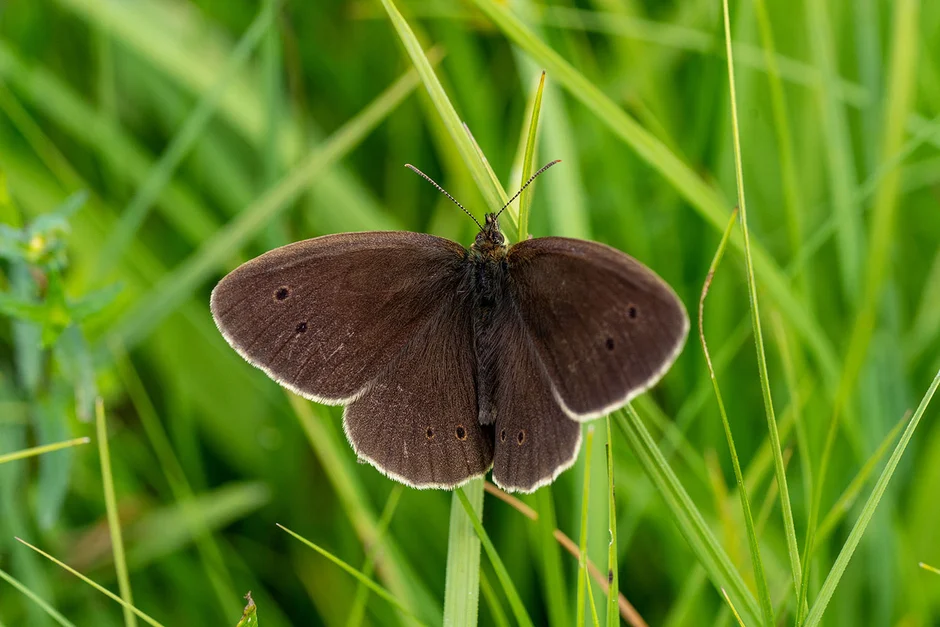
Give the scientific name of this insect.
Aphantopus hyperantus
